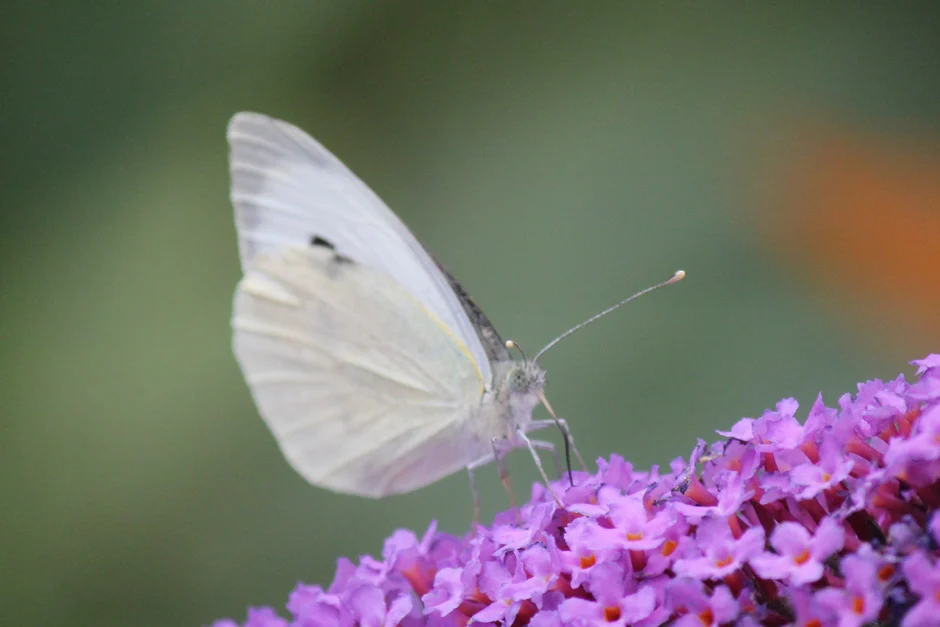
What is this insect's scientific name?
Pieris brassicae
